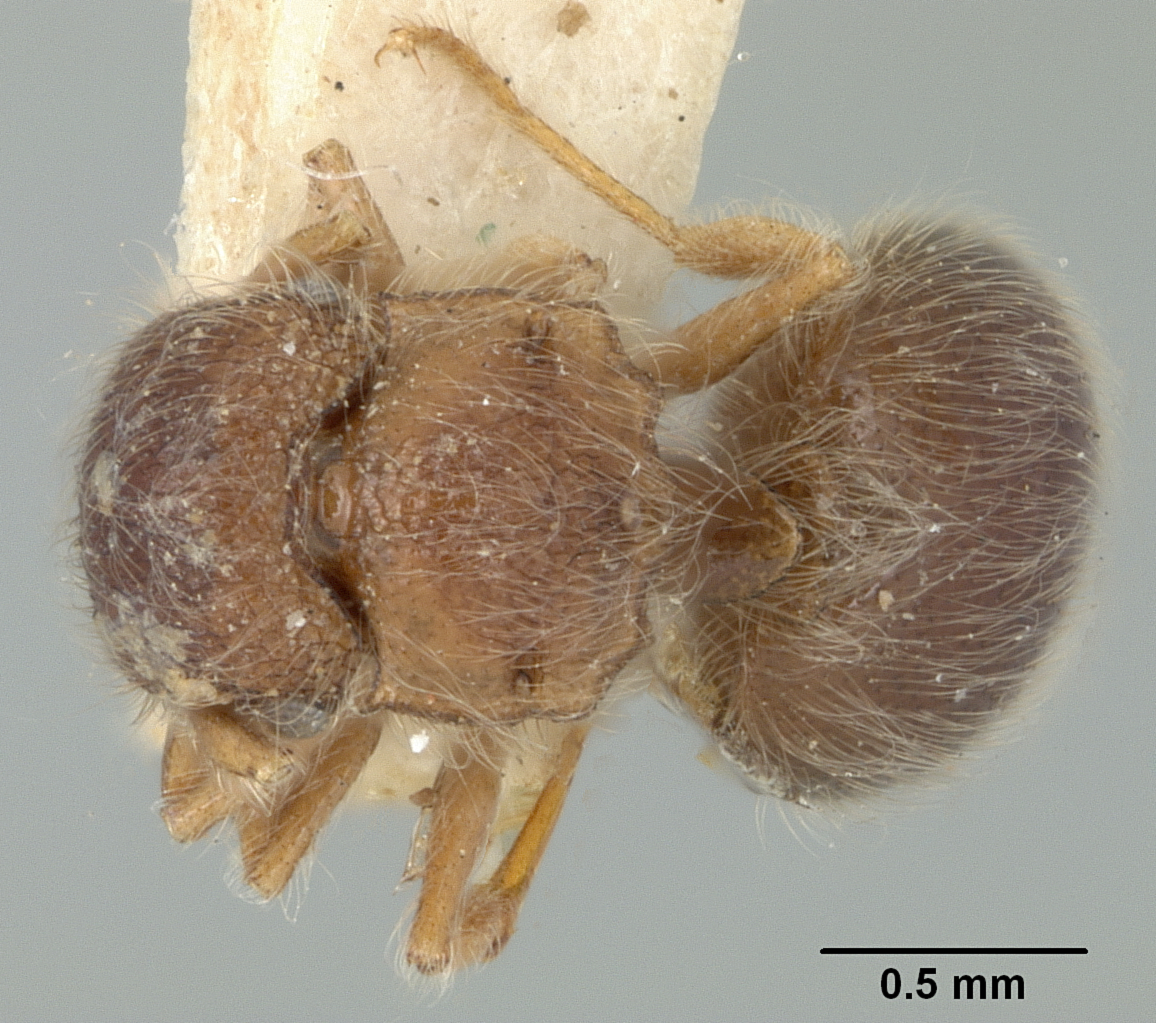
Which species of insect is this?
Meranoplus nanus
